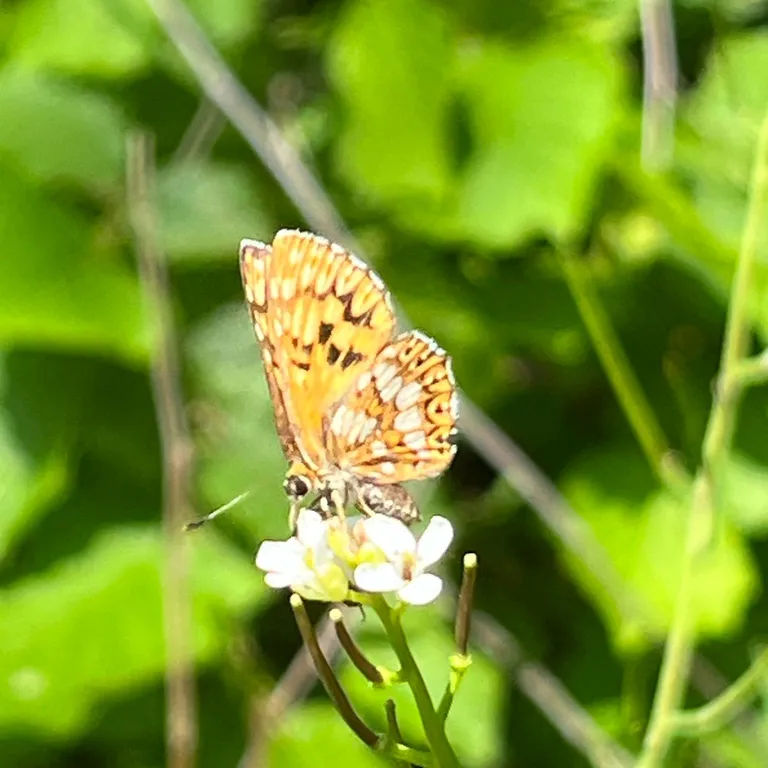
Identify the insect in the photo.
Hamearis lucina
